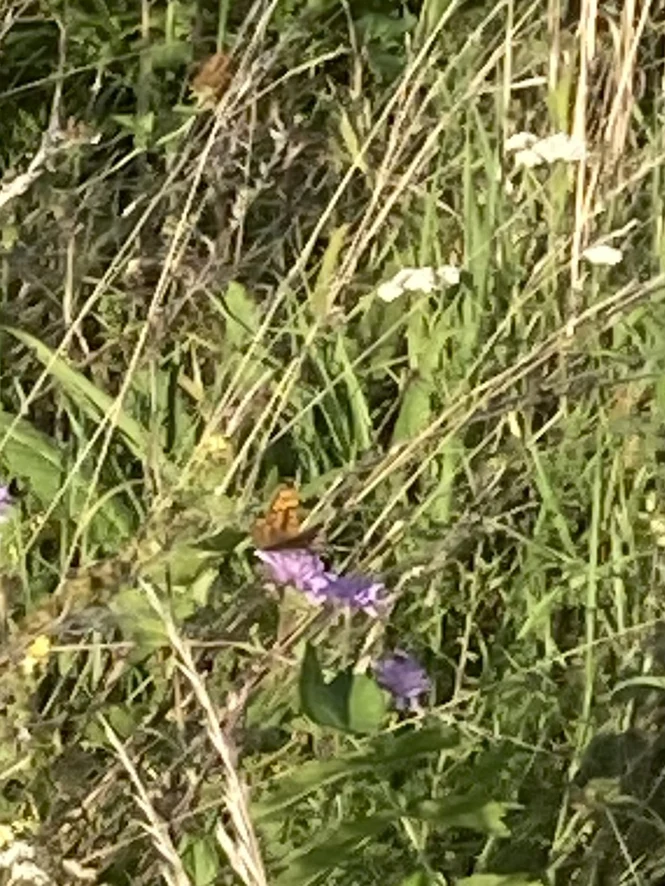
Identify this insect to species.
Lasiommata megera (also Pararge megera)
